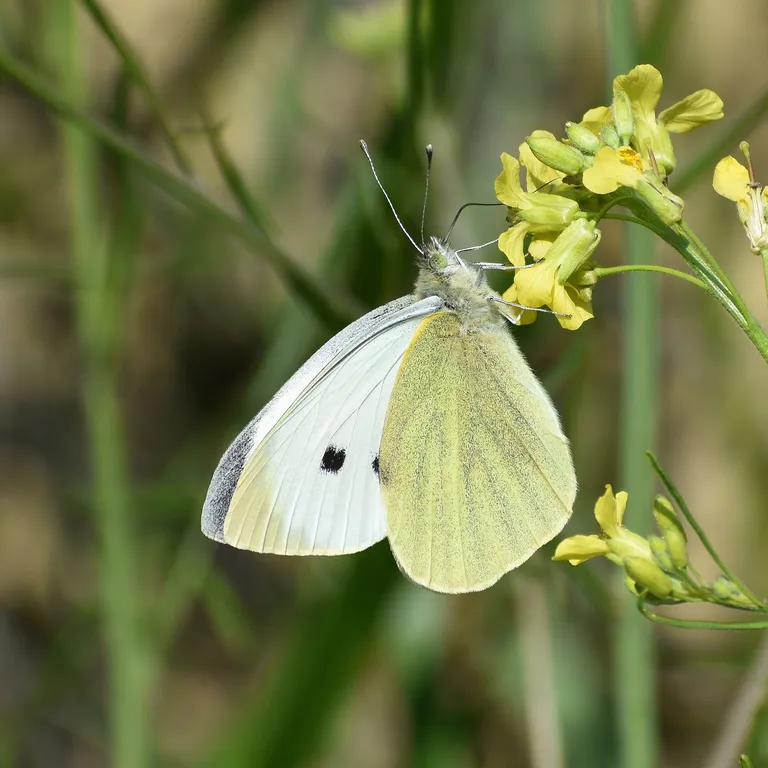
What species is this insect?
Pieris brassicae
